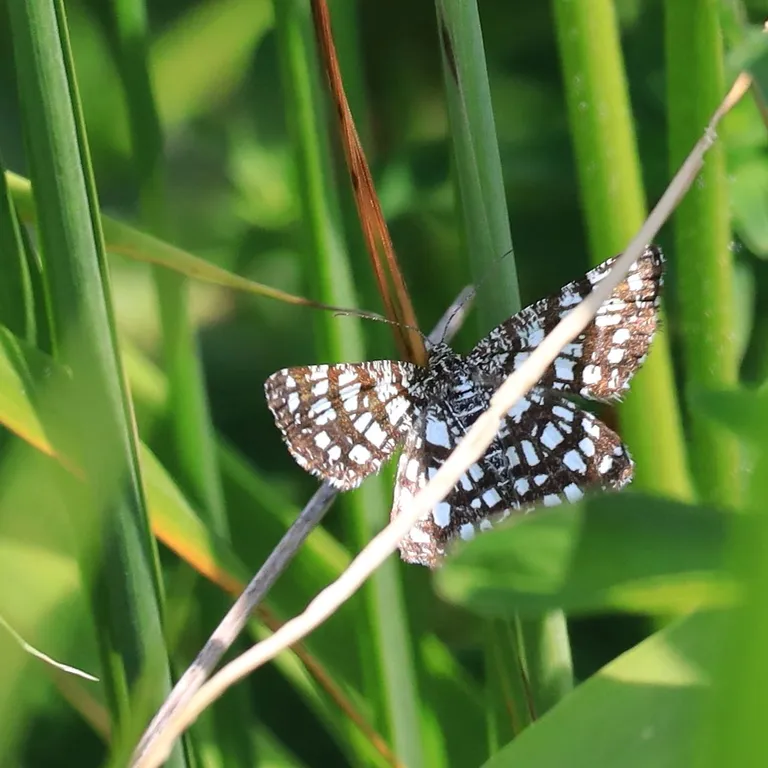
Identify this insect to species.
Chiasmia clathrata
